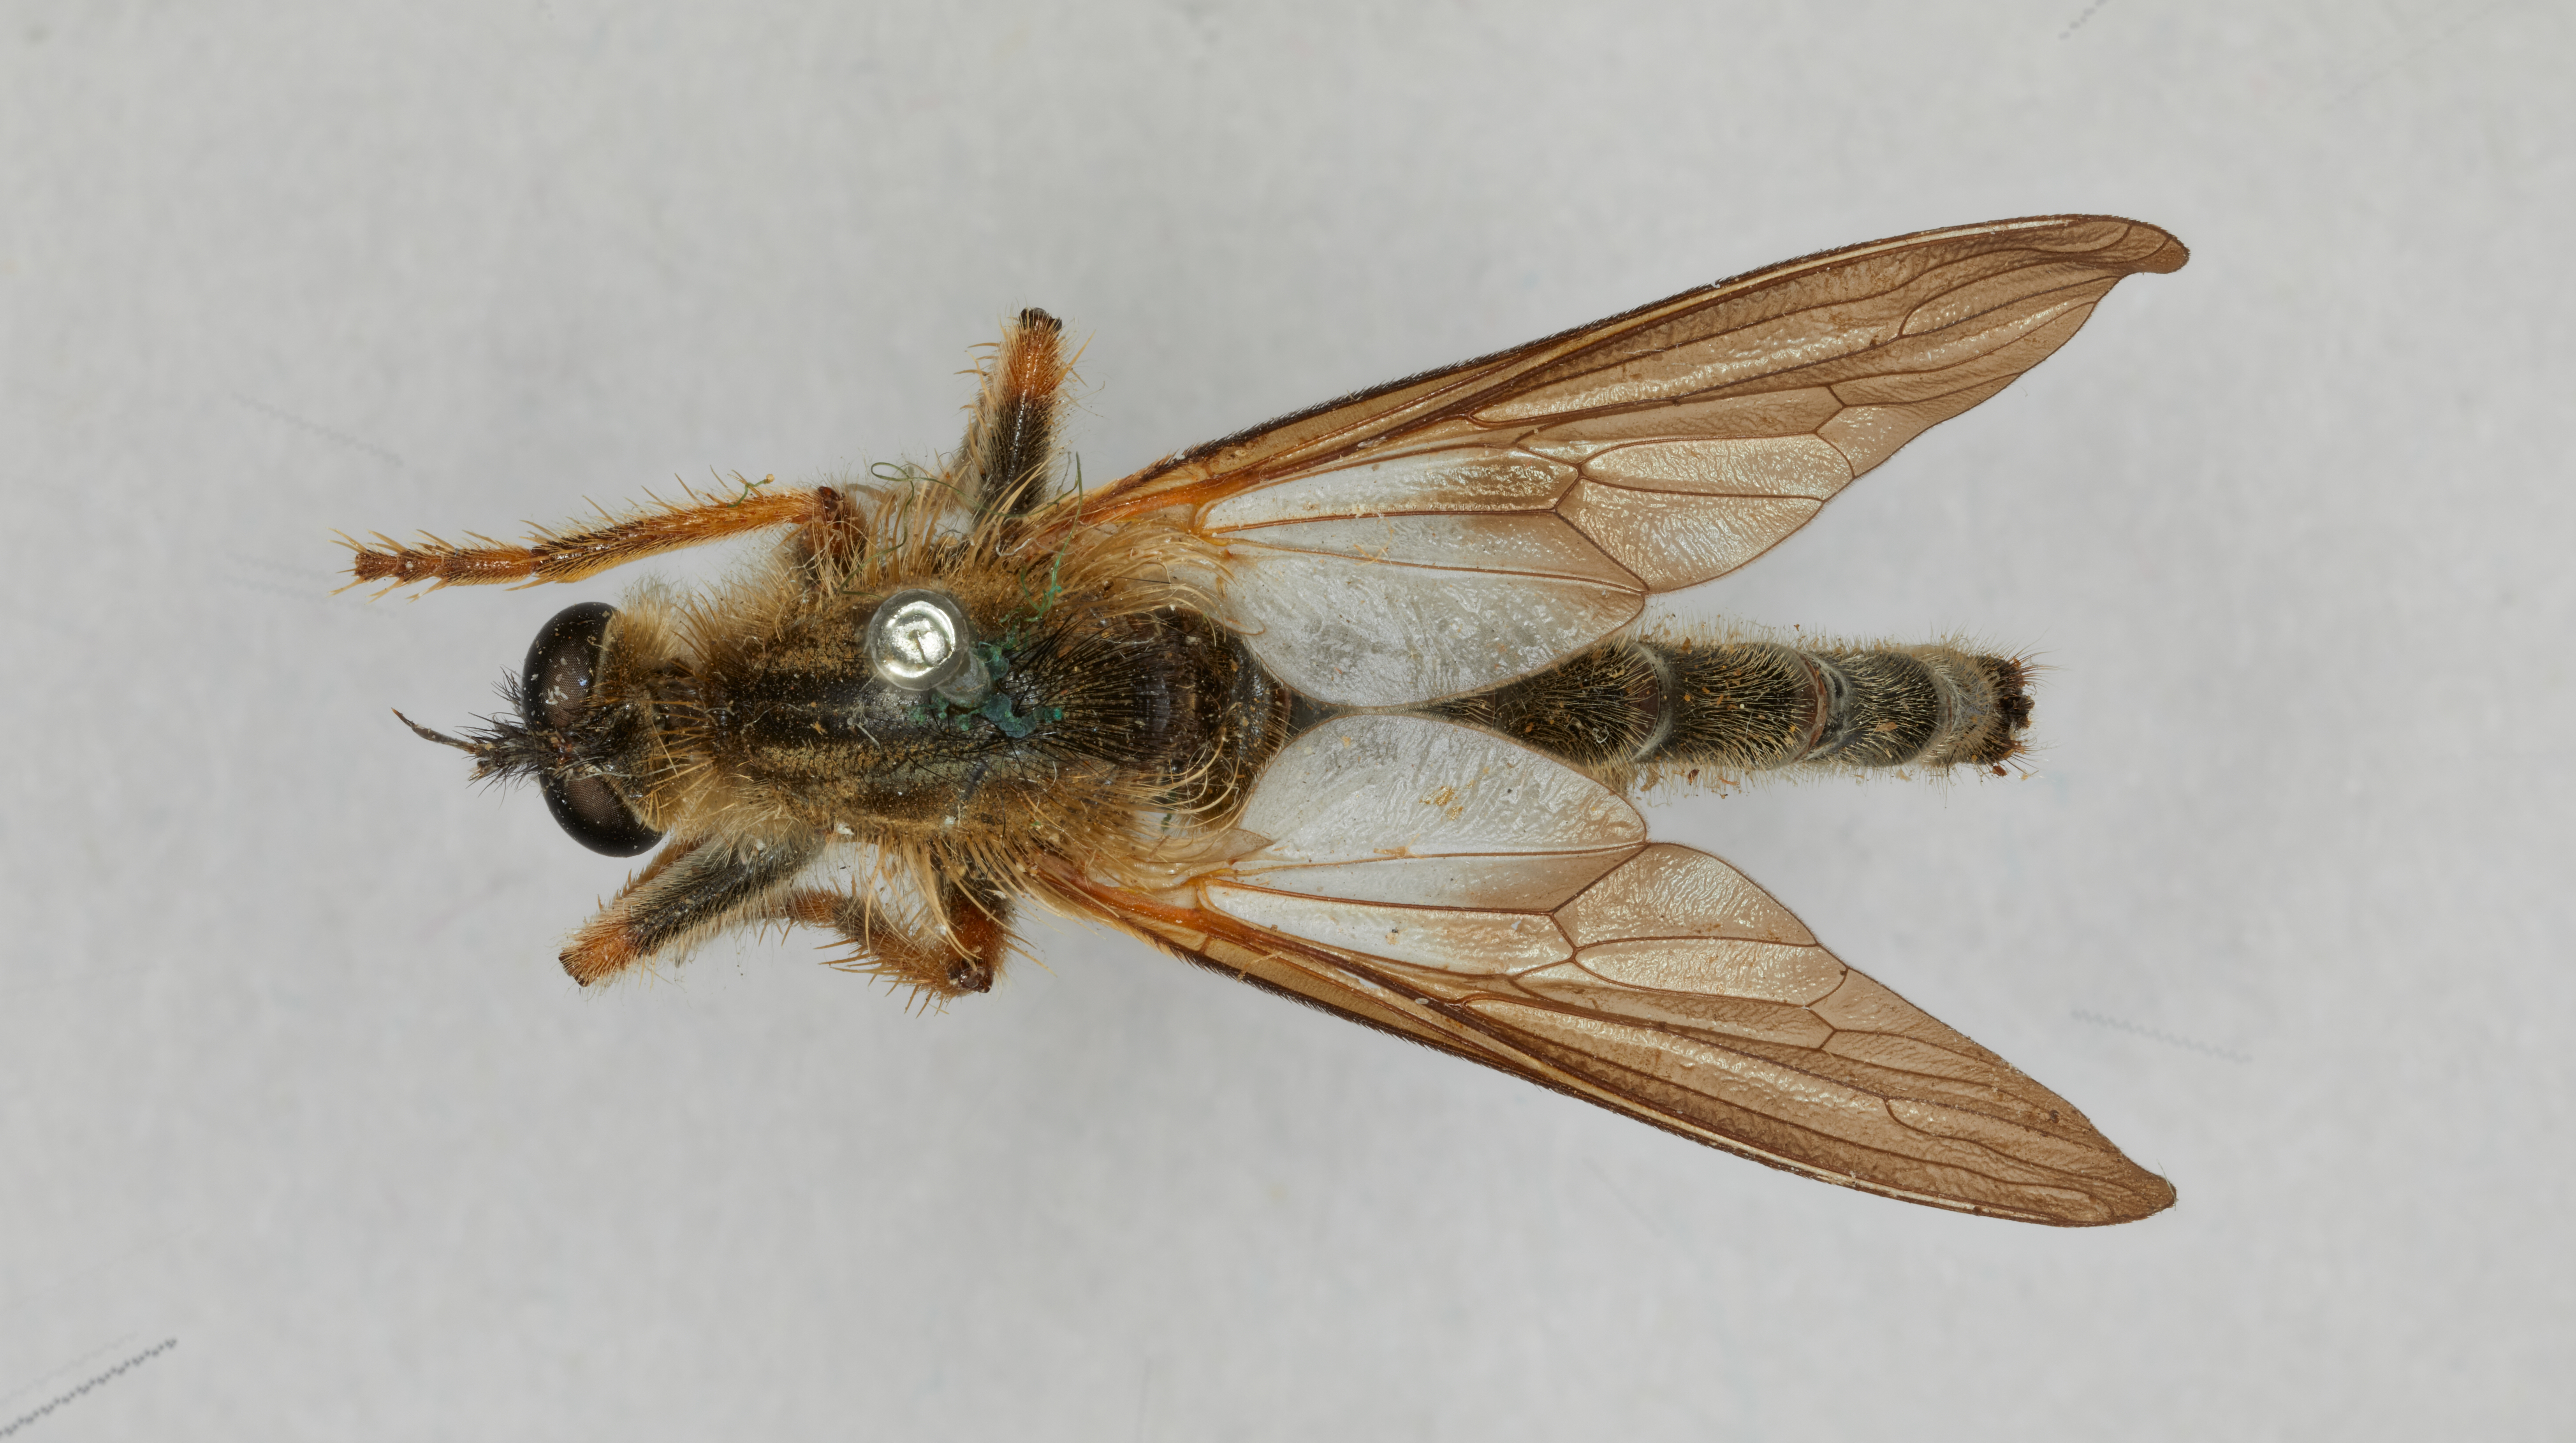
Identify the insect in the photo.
Scleropogon jubatus
